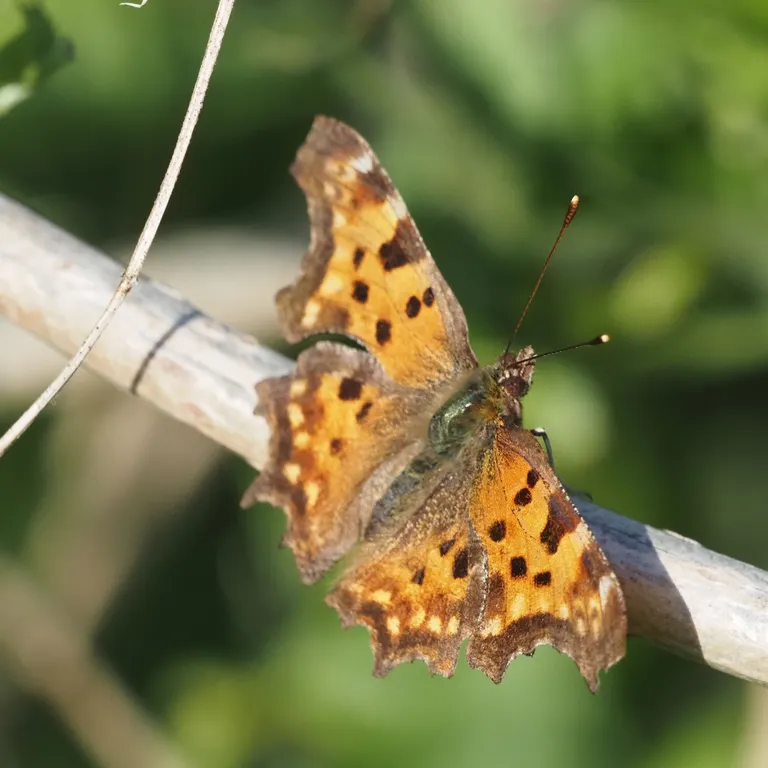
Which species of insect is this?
Polygonia c-album
